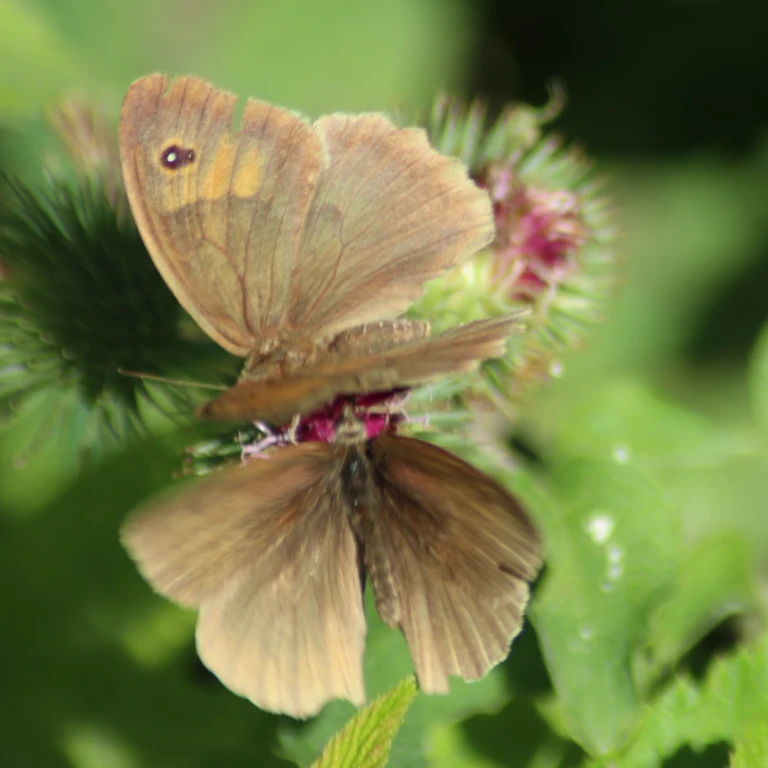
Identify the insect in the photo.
Maniola jurtina
